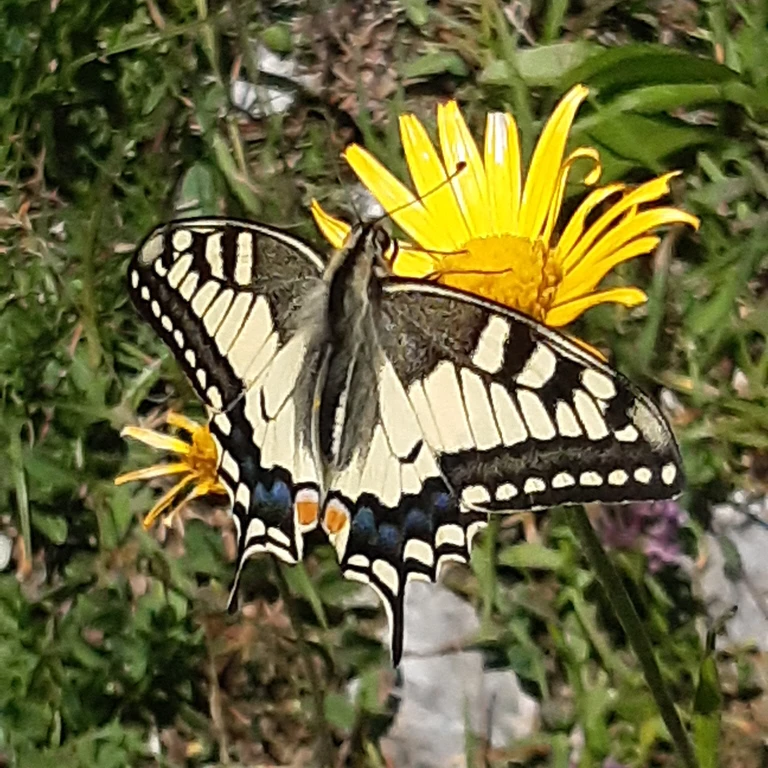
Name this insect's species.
Papilio machaon
